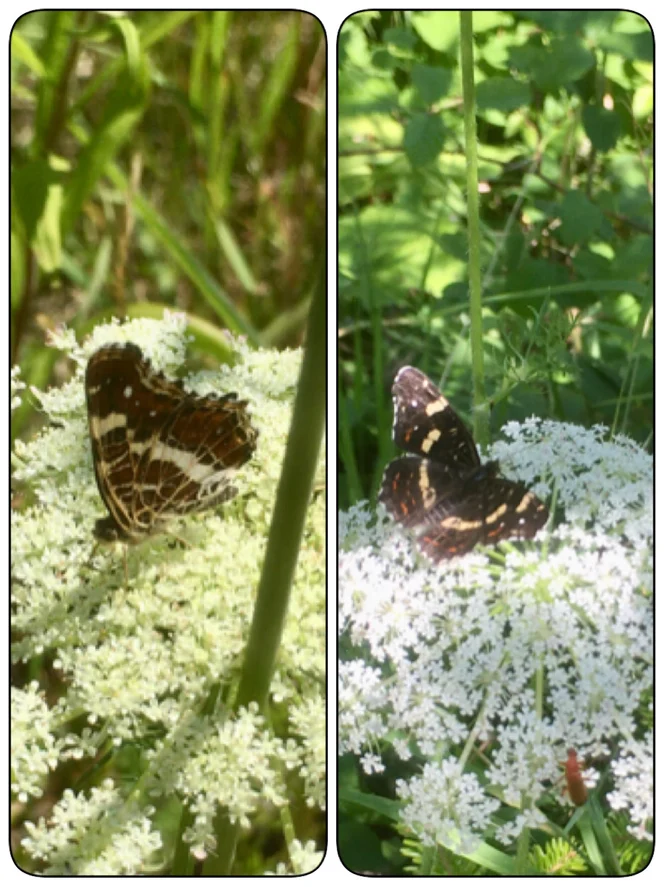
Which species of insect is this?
Araschnia levana
